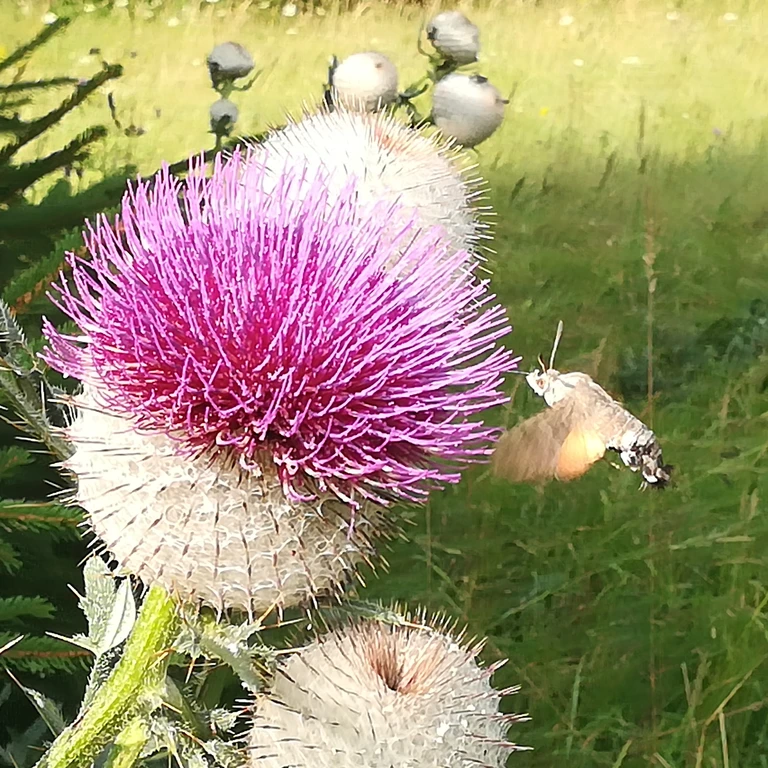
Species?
Macroglossum stellatarum
